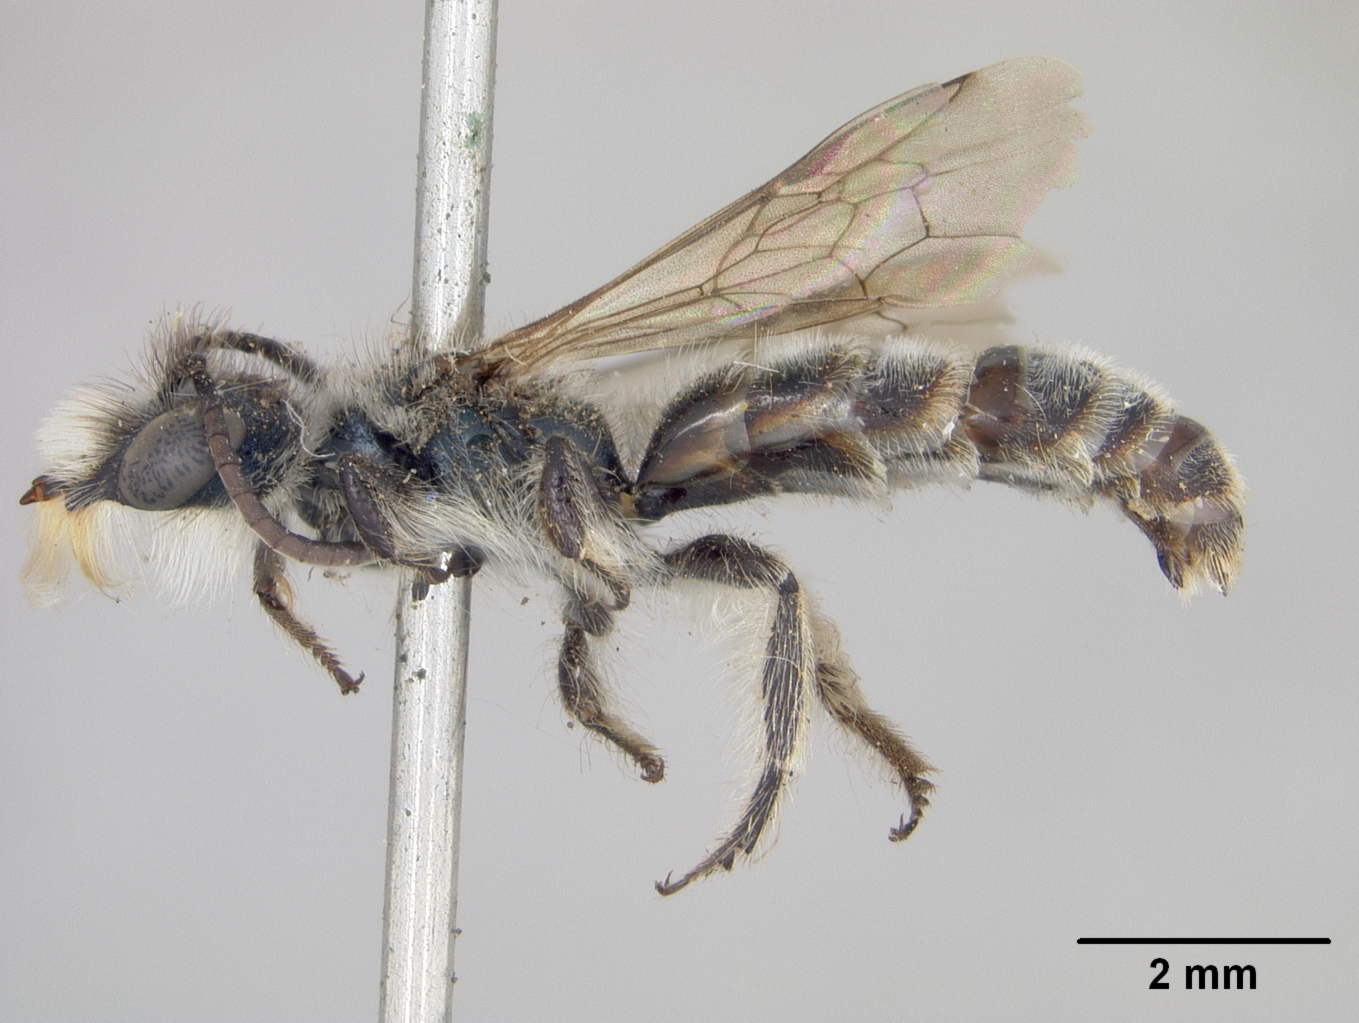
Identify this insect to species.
Halictoides davidsoni
